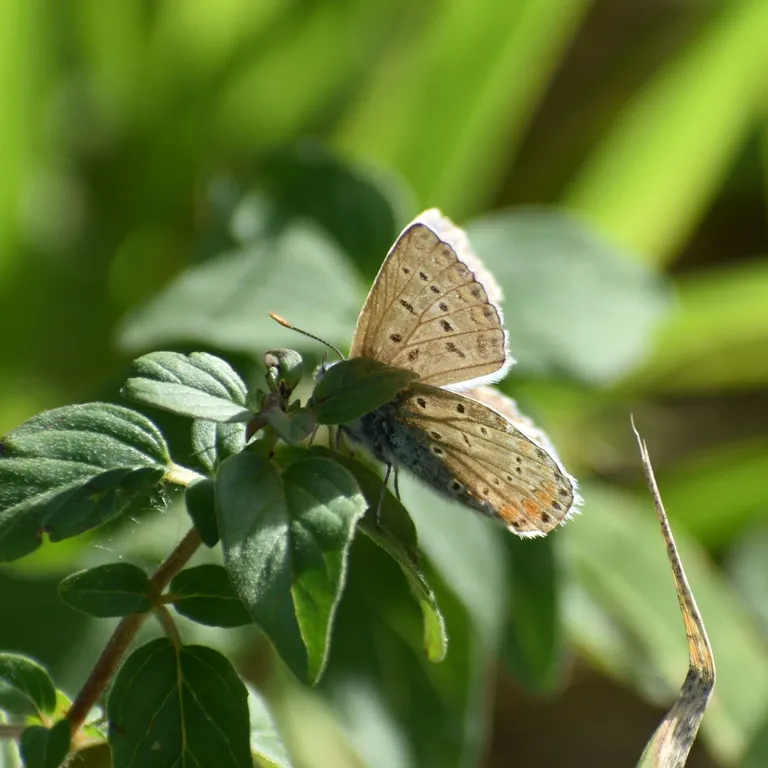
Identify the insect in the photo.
Polyommatus icarus
